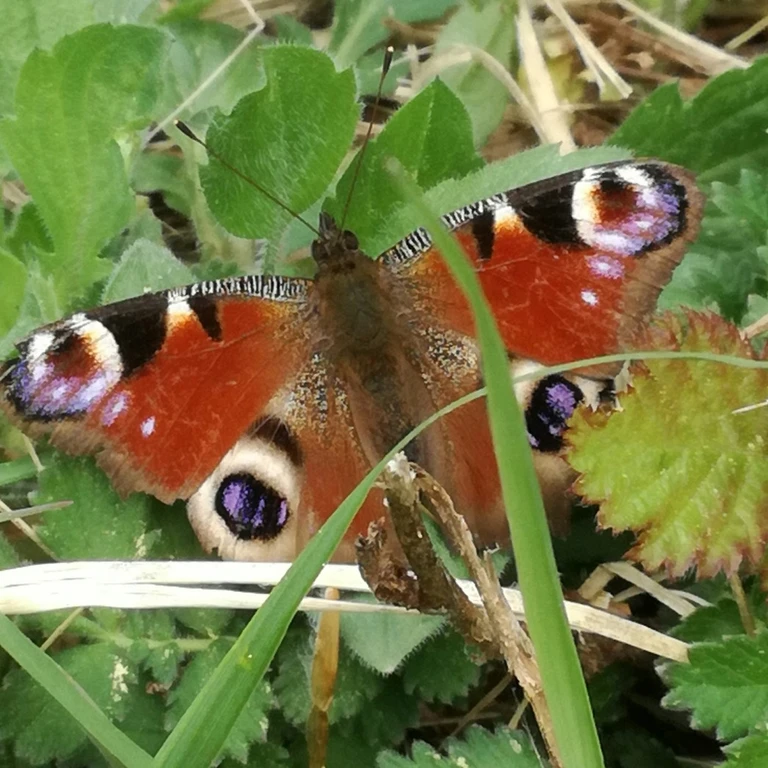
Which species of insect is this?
Aglais io
